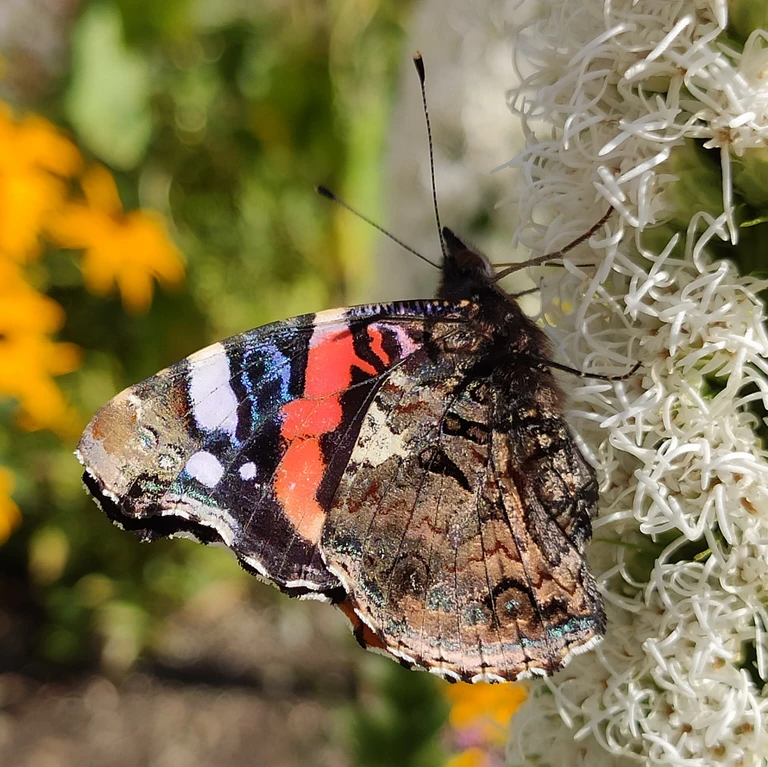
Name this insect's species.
Vanessa atalanta
